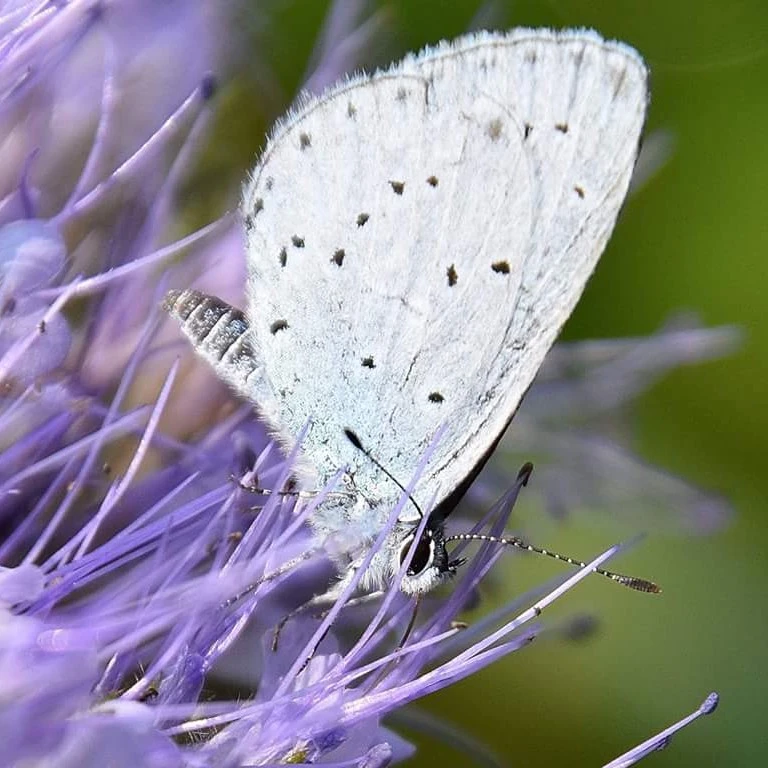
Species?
Celastrina argiolus
